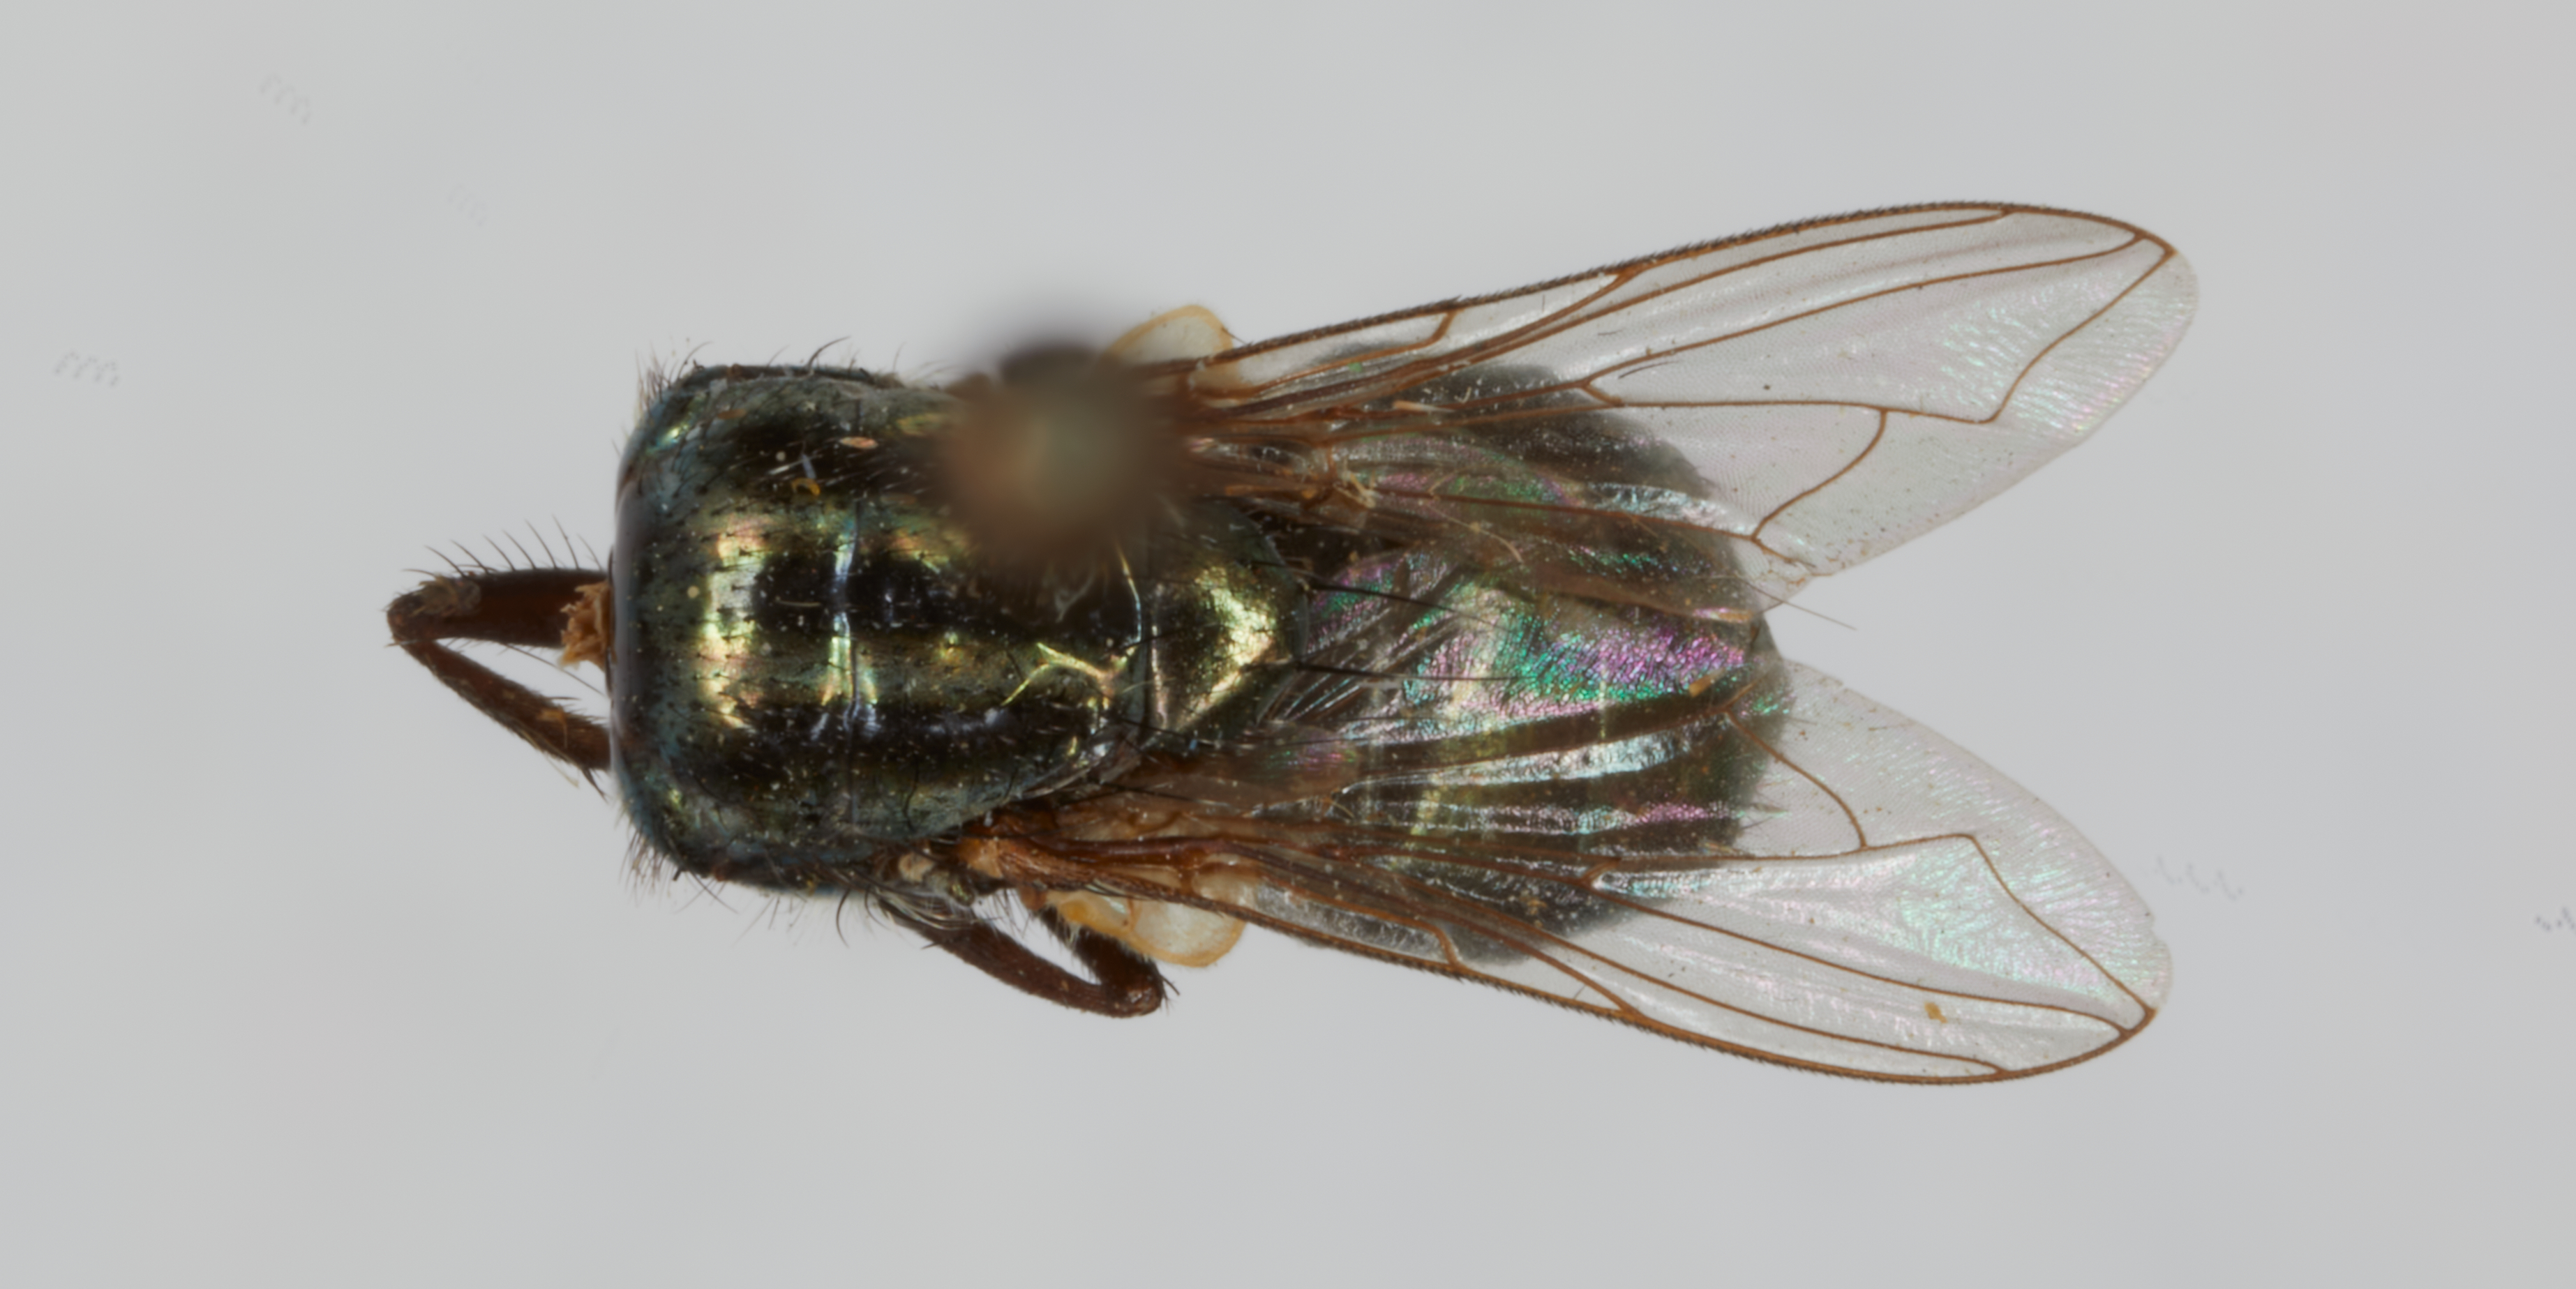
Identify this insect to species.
Cochliomyia minima
